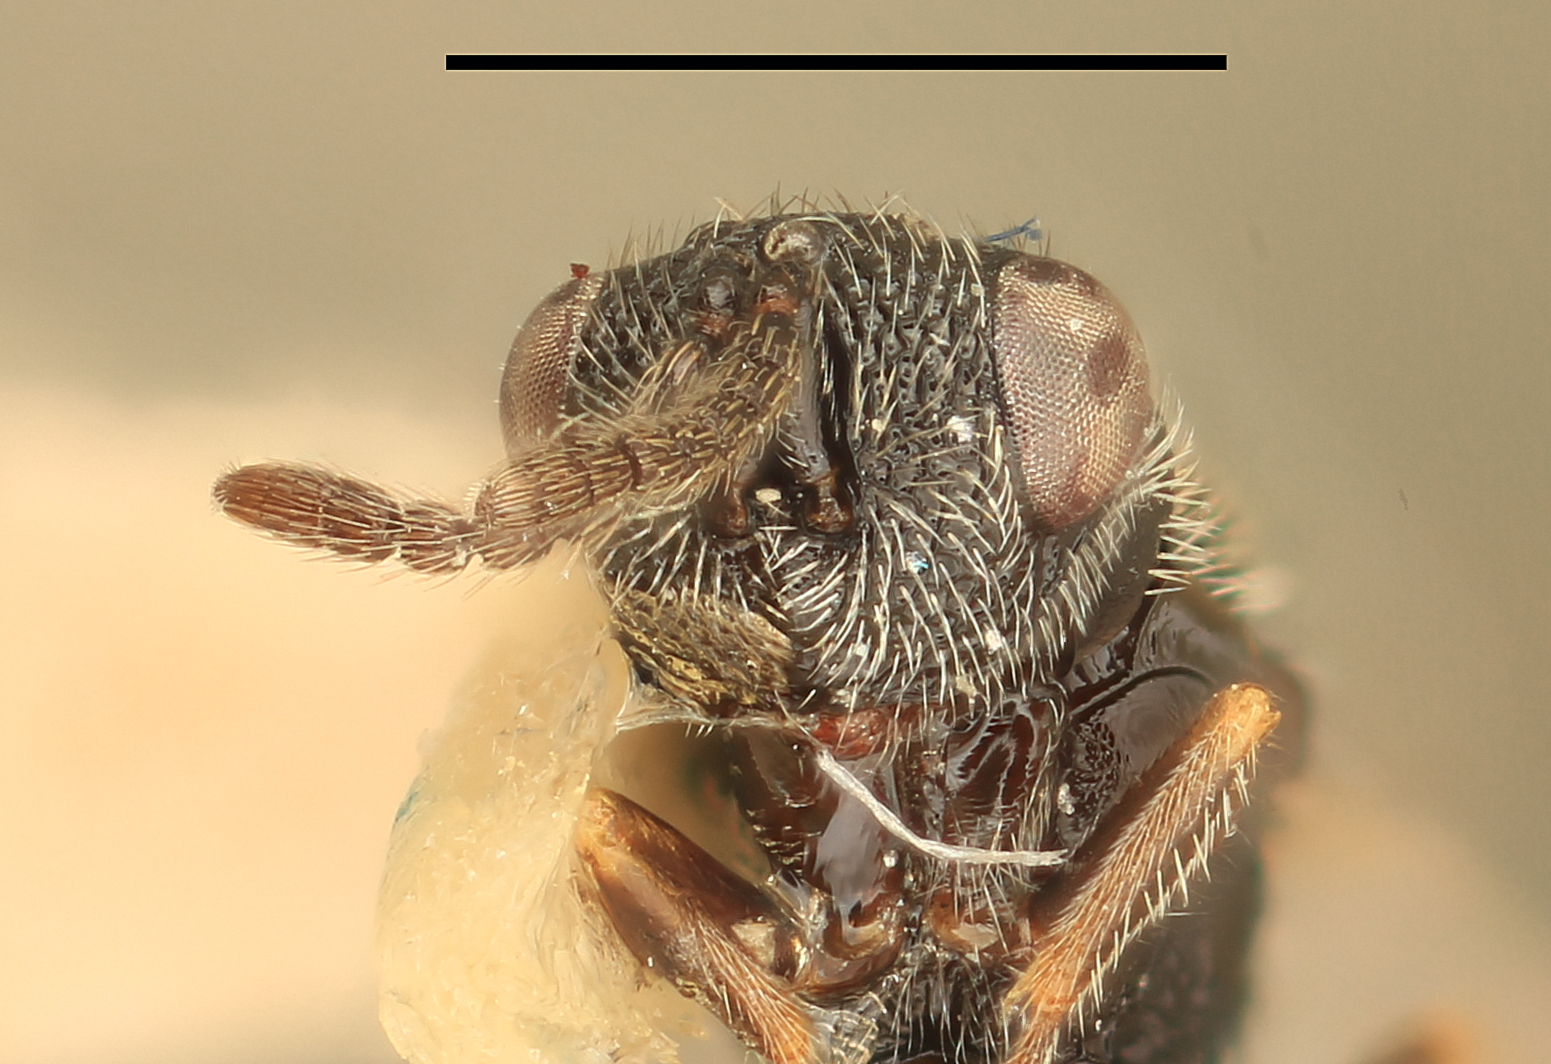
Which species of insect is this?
Eurytoma fossae
